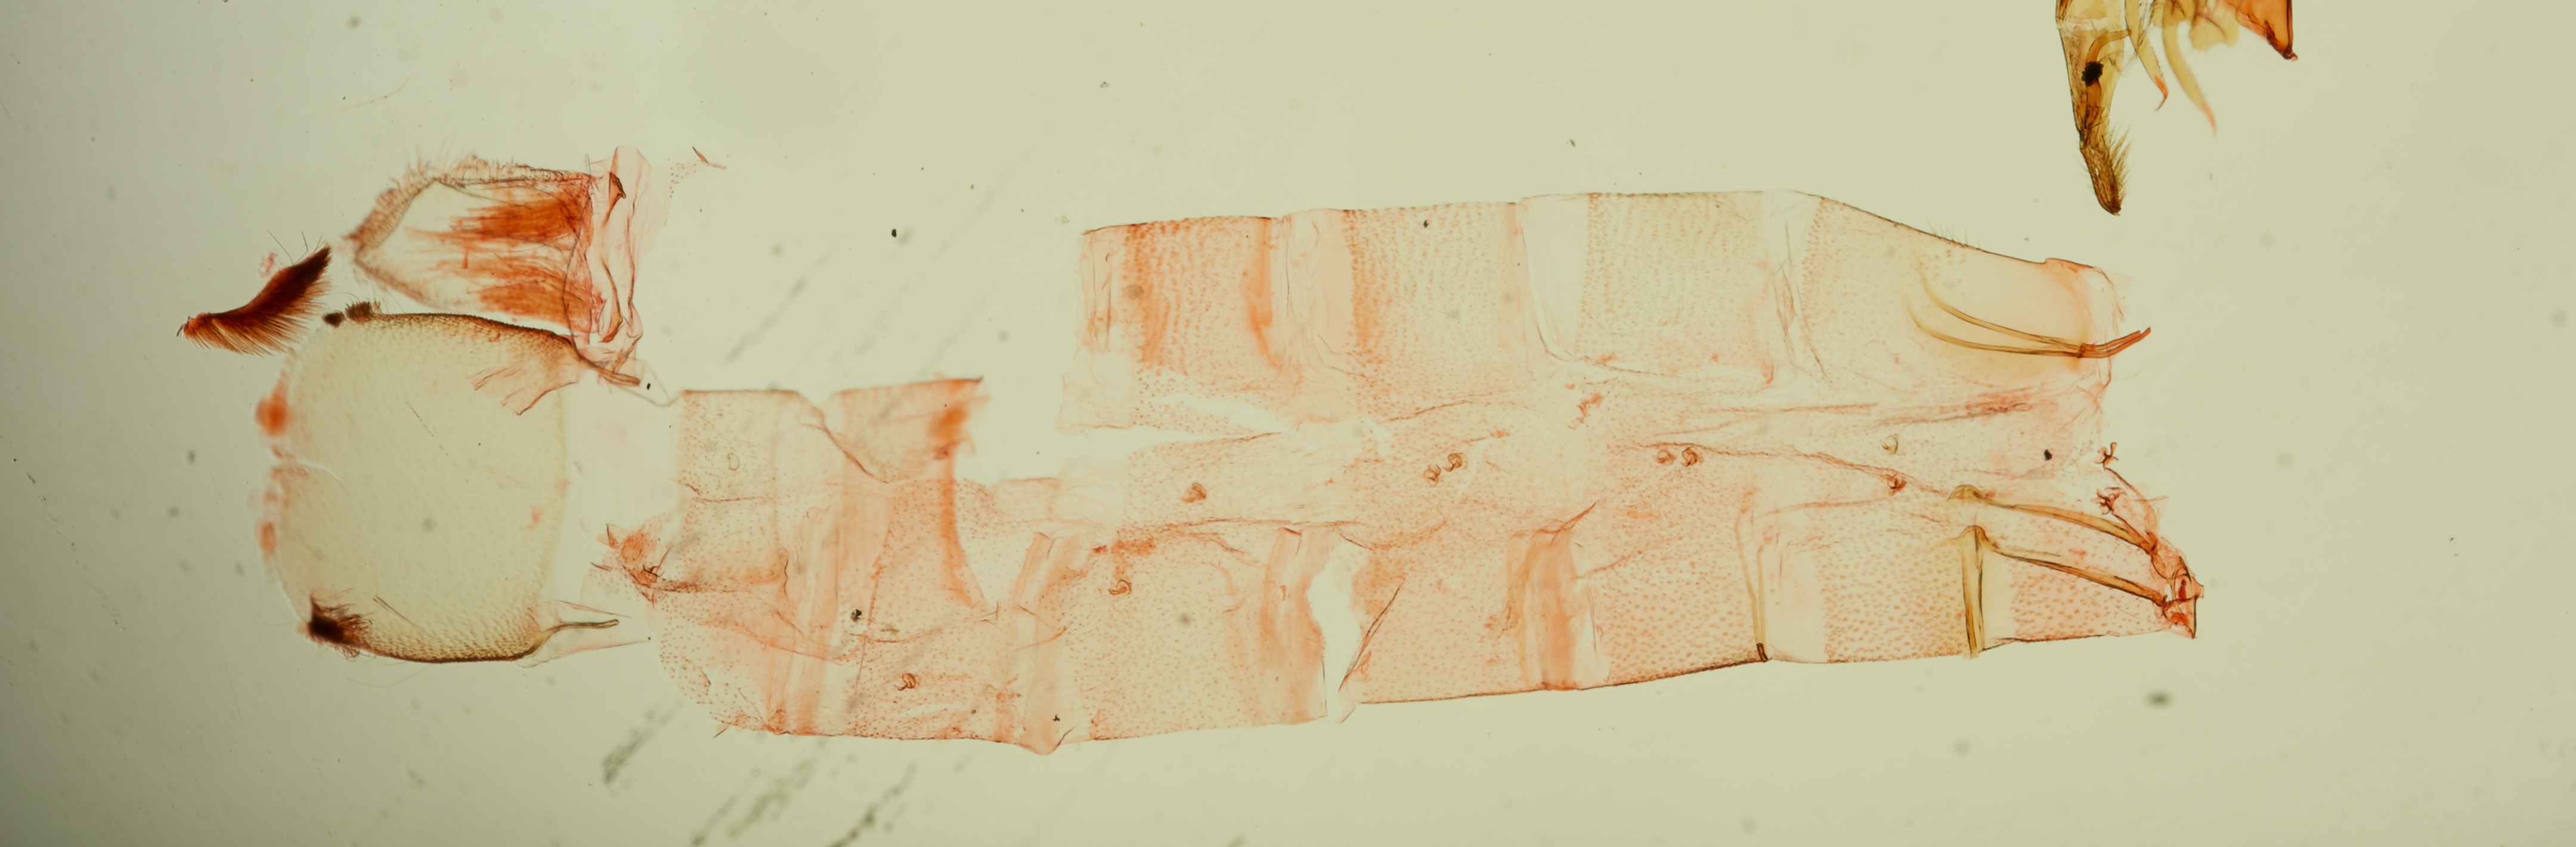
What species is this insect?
Filatima obidenna
